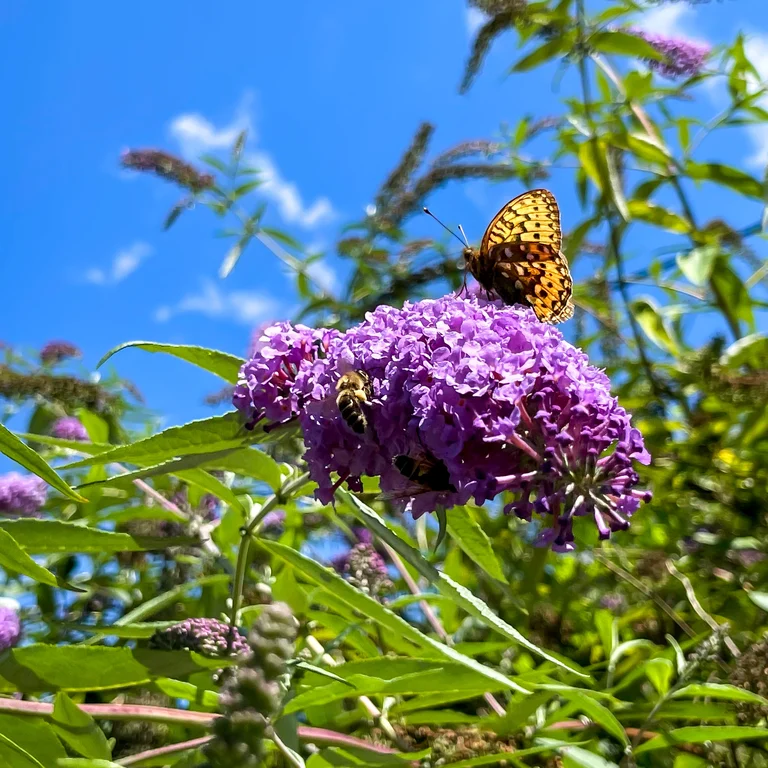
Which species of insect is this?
Speyeria aglaja
